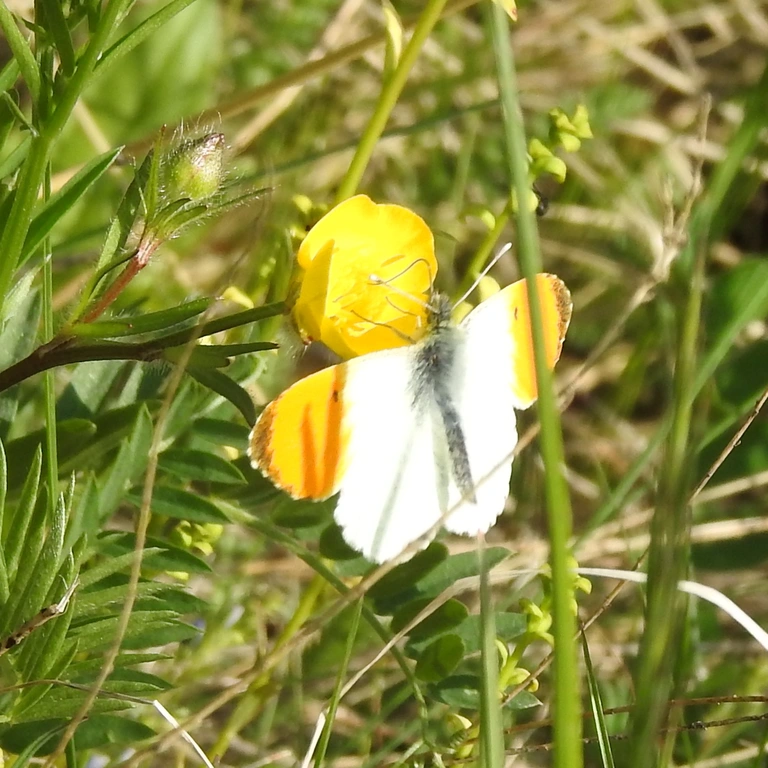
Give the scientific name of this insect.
Anthocharis cardamines
